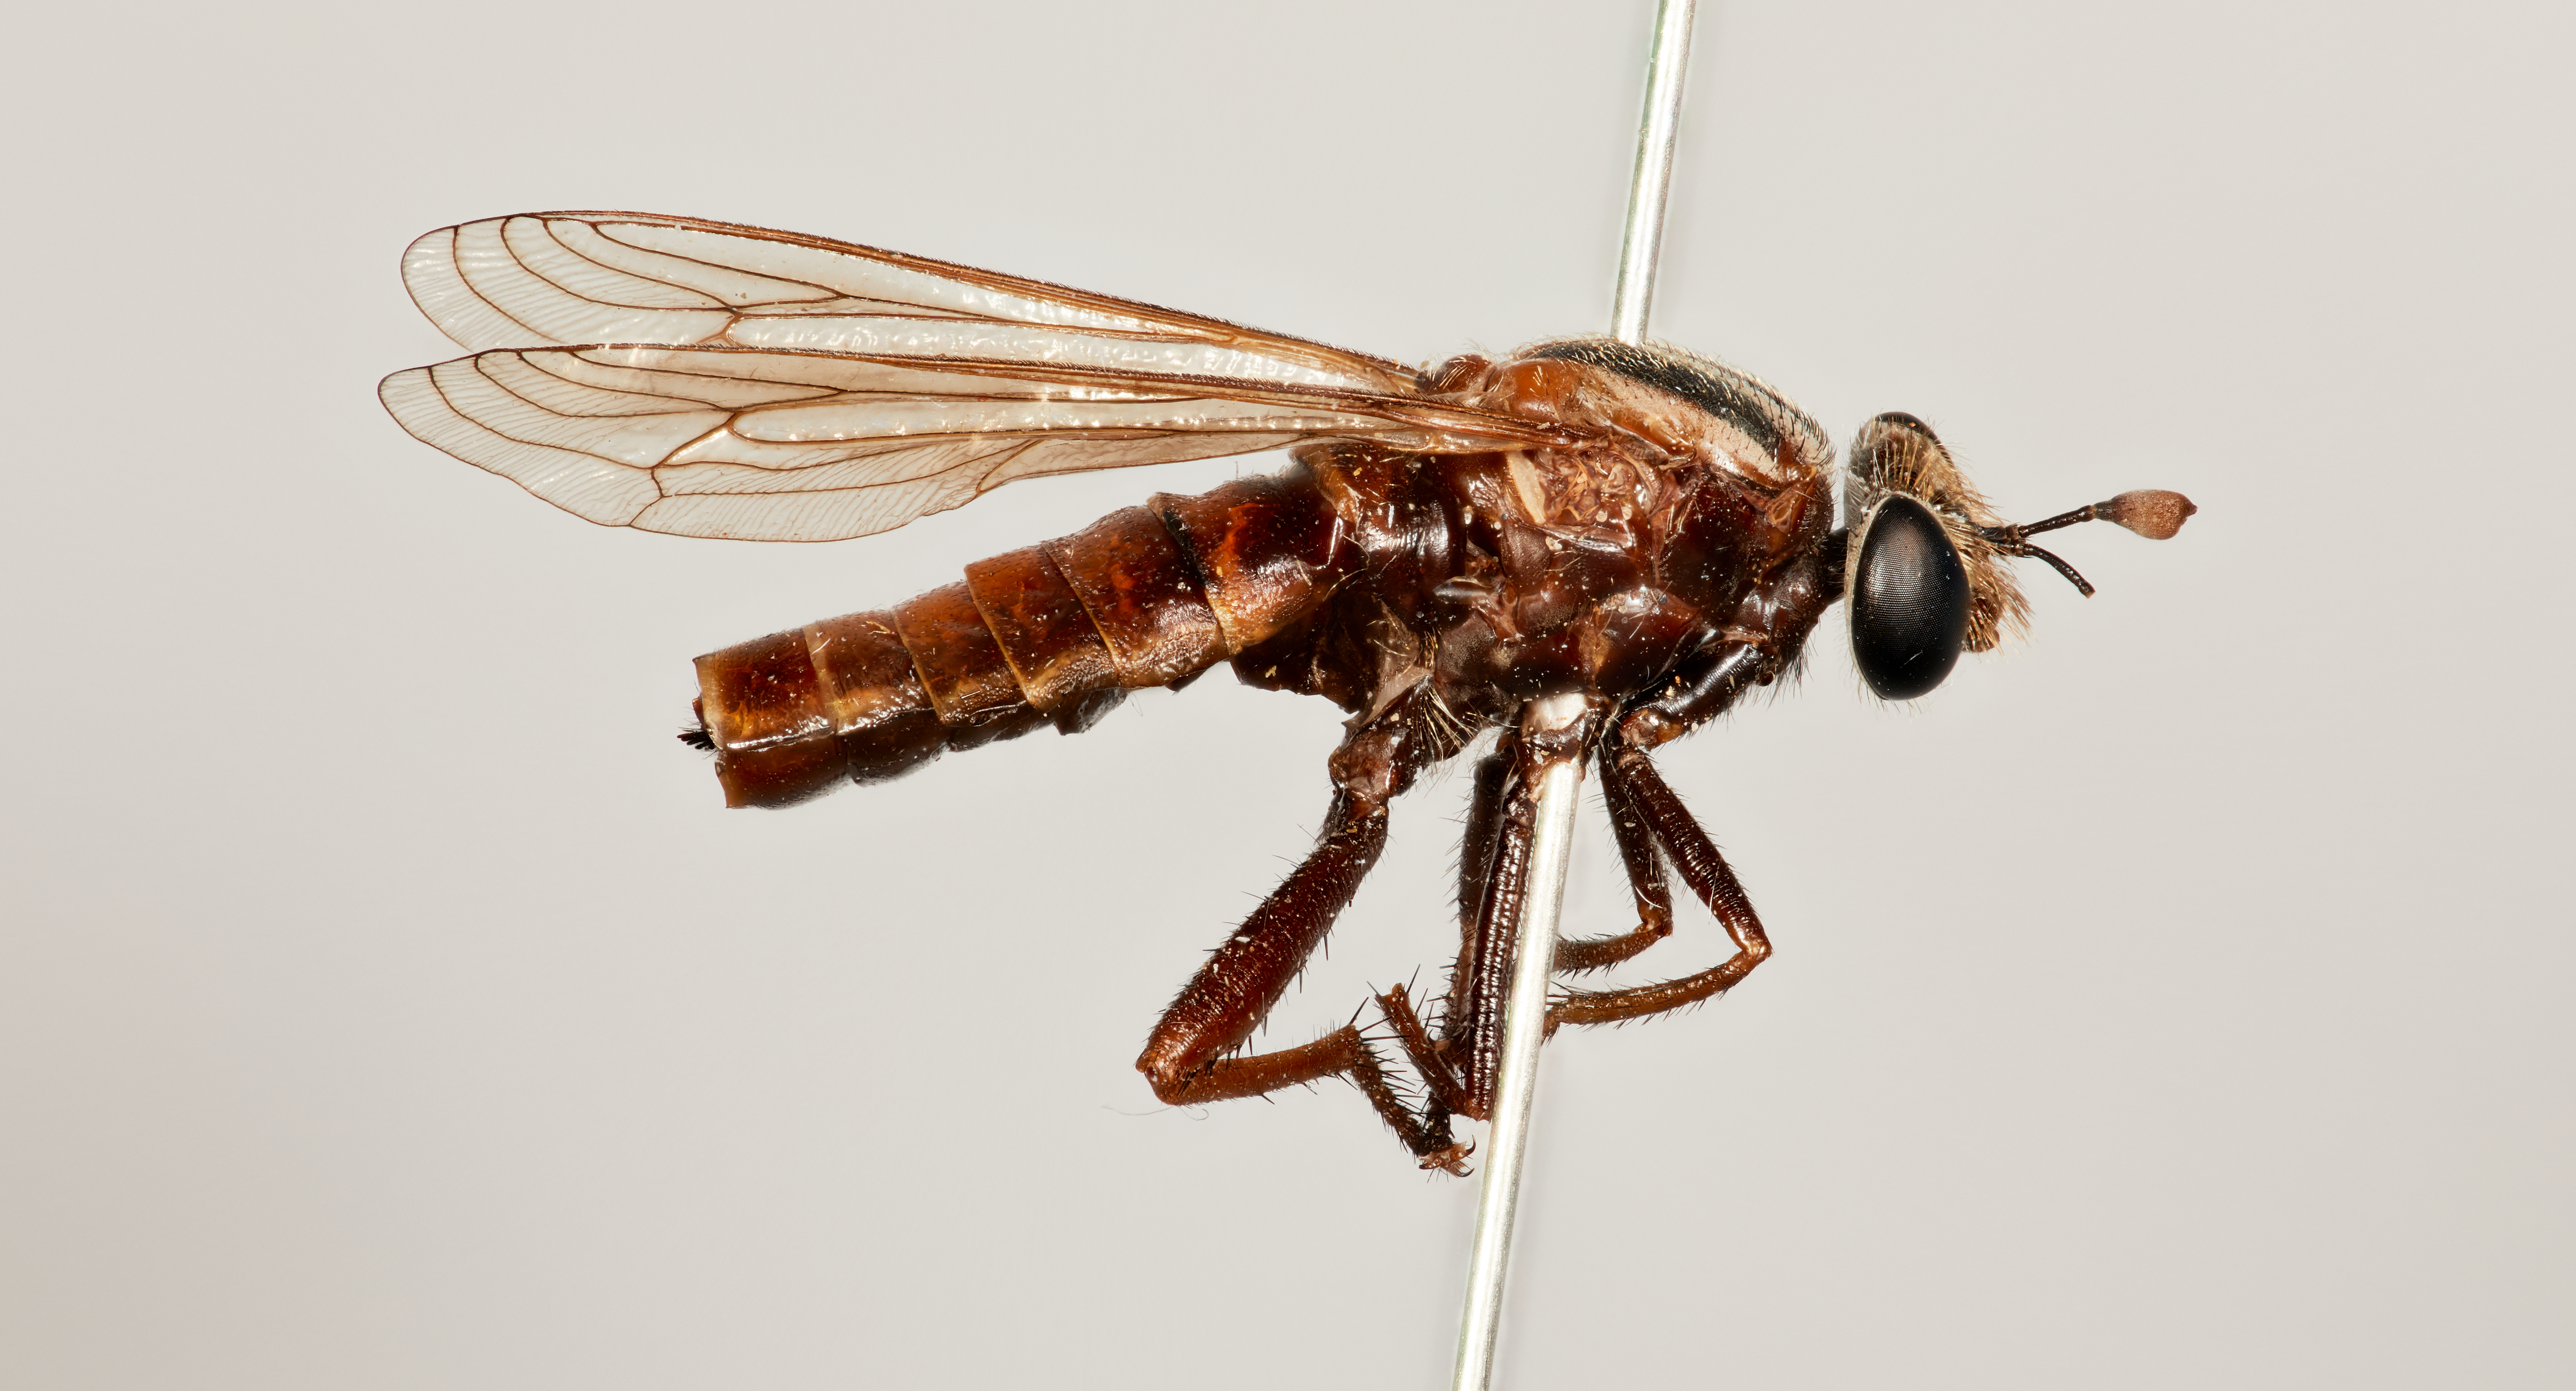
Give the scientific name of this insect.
Parectyphus namibiensis
